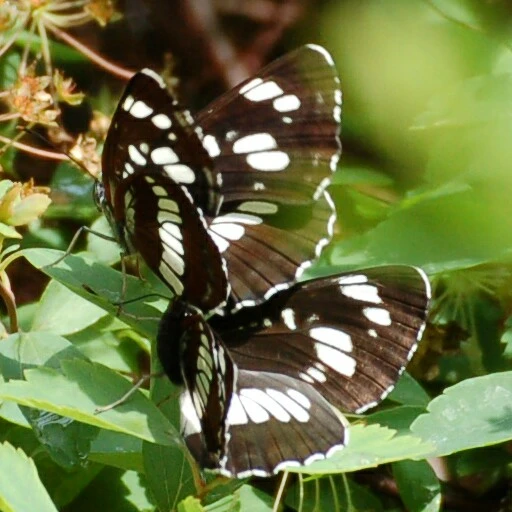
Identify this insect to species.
Neptis rivularis
